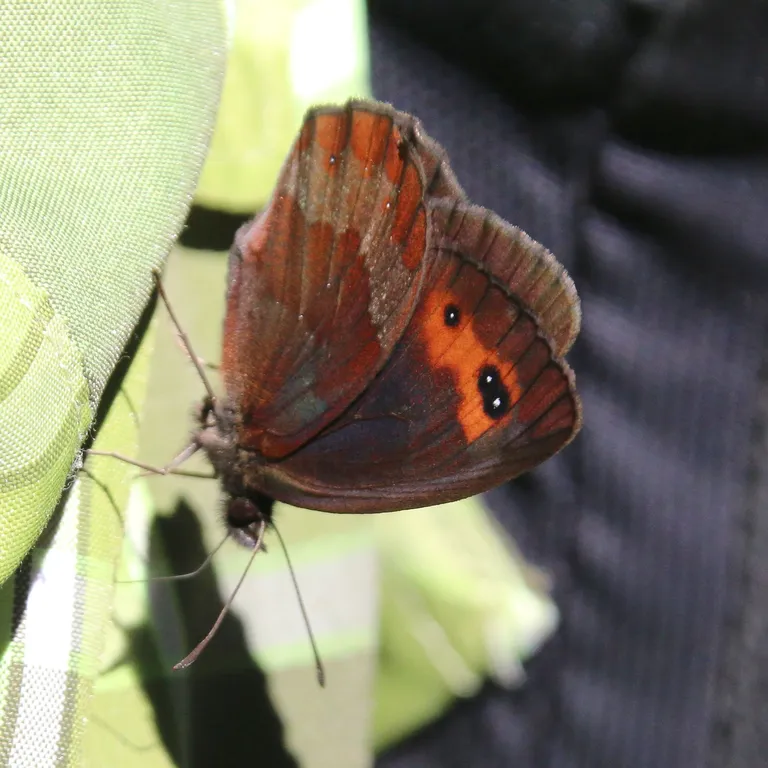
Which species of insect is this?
Erebia aethiops
